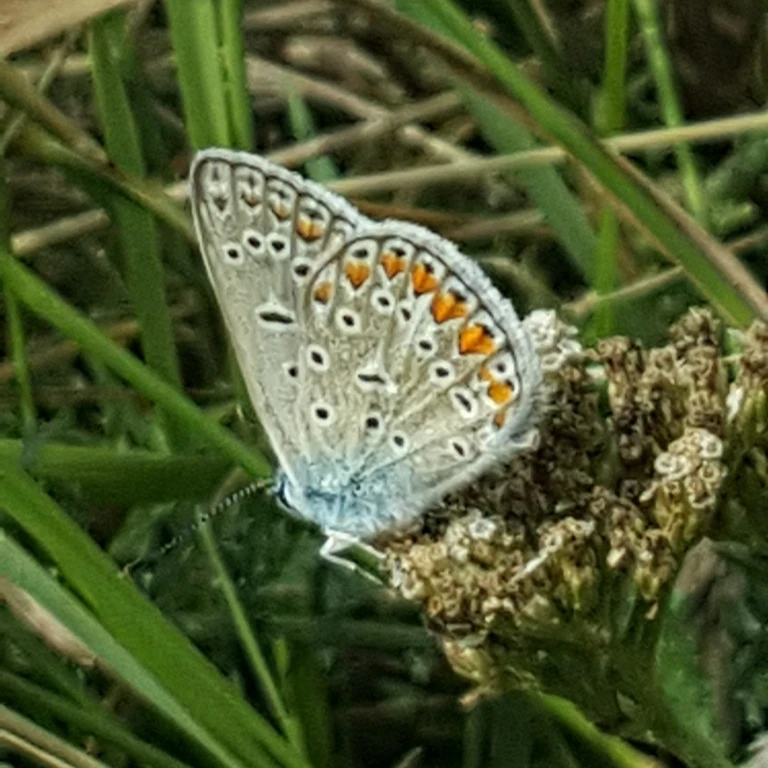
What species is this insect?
Polyommatus icarus
